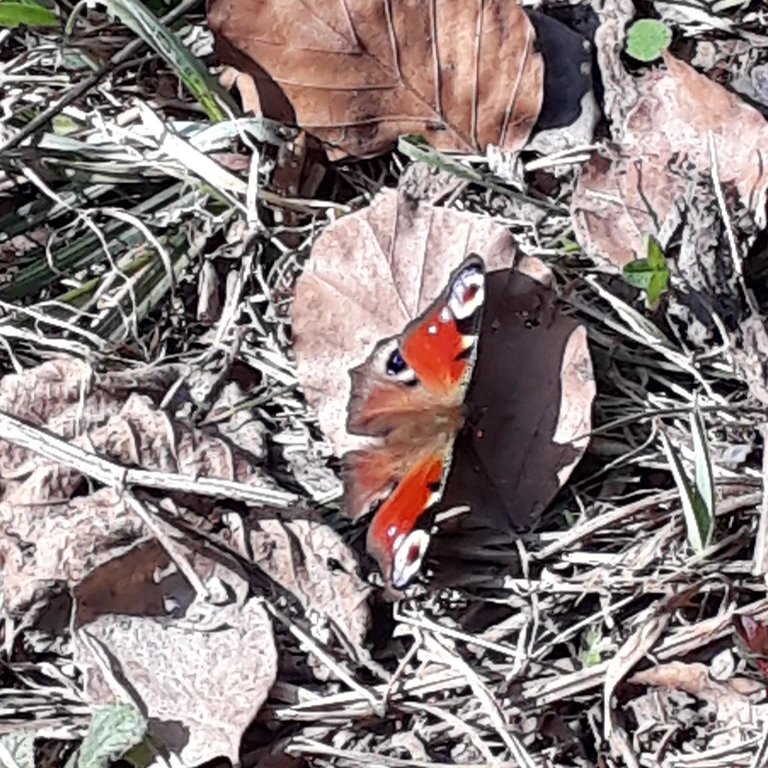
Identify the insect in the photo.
Aglais io
